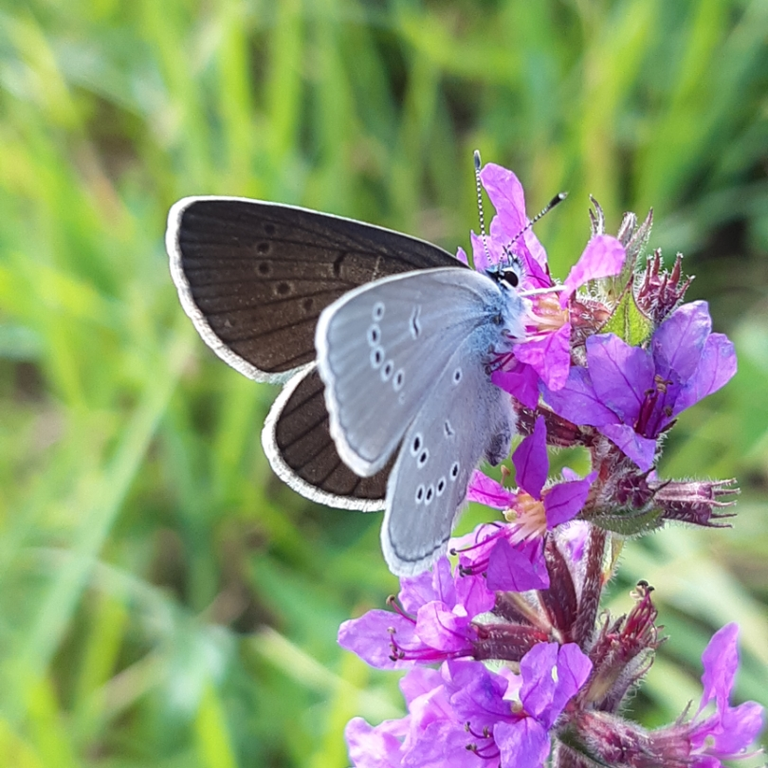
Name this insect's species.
Cyaniris semiargus
